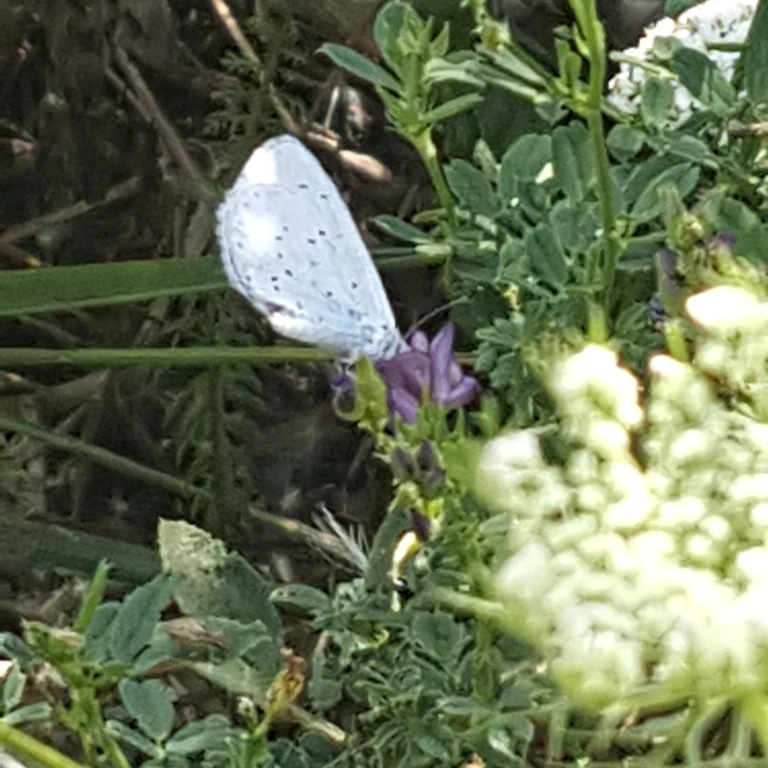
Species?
Celastrina argiolus
